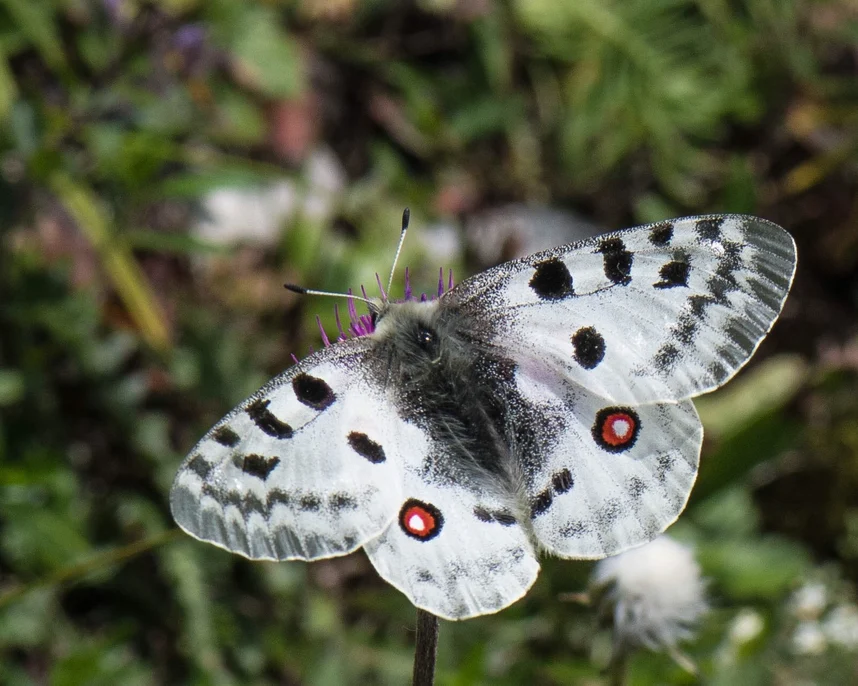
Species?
Parnassius apollo
